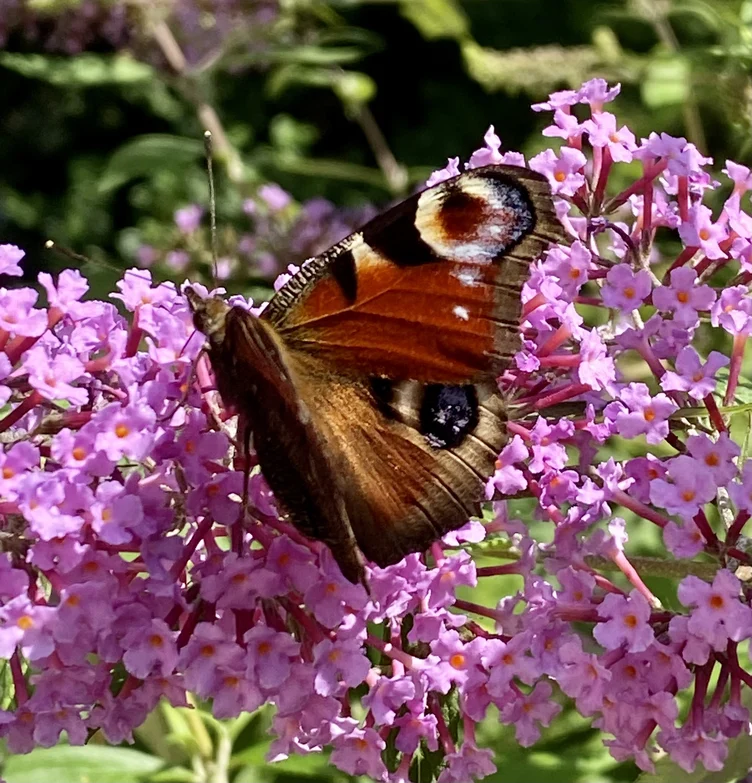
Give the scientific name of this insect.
Aglais io
